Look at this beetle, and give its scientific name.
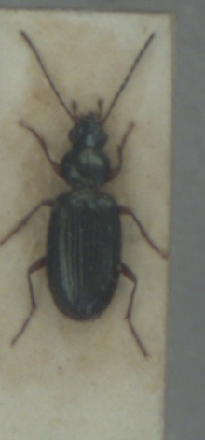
Bembidion decorum
